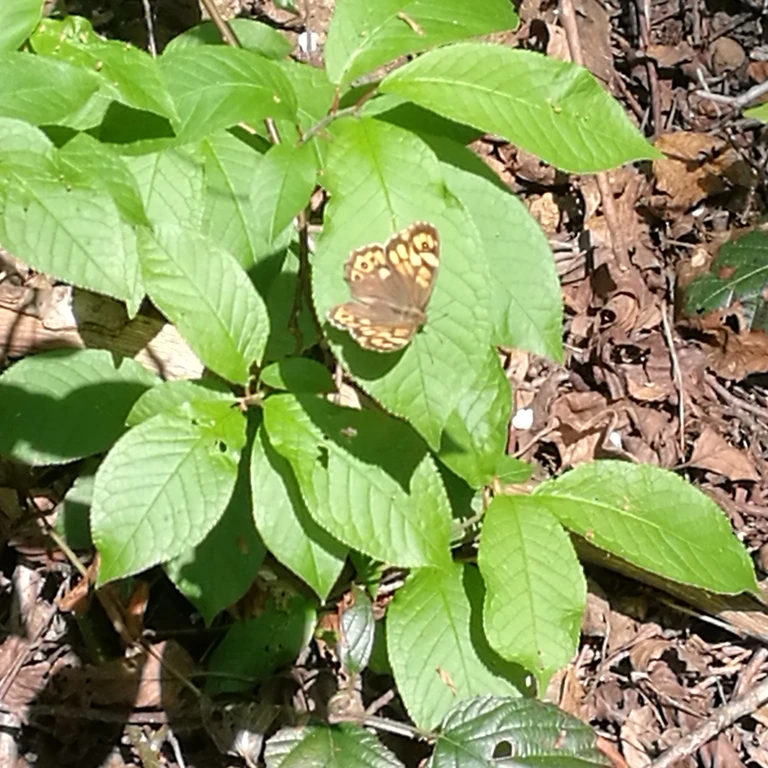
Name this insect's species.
Pararge aegeria
